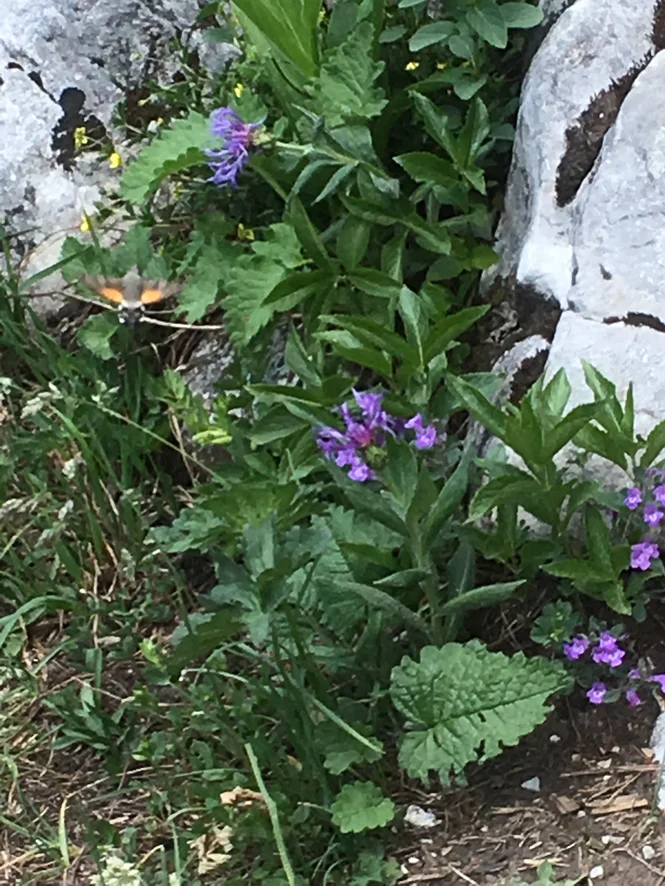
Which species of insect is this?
Macroglossum stellatarum
